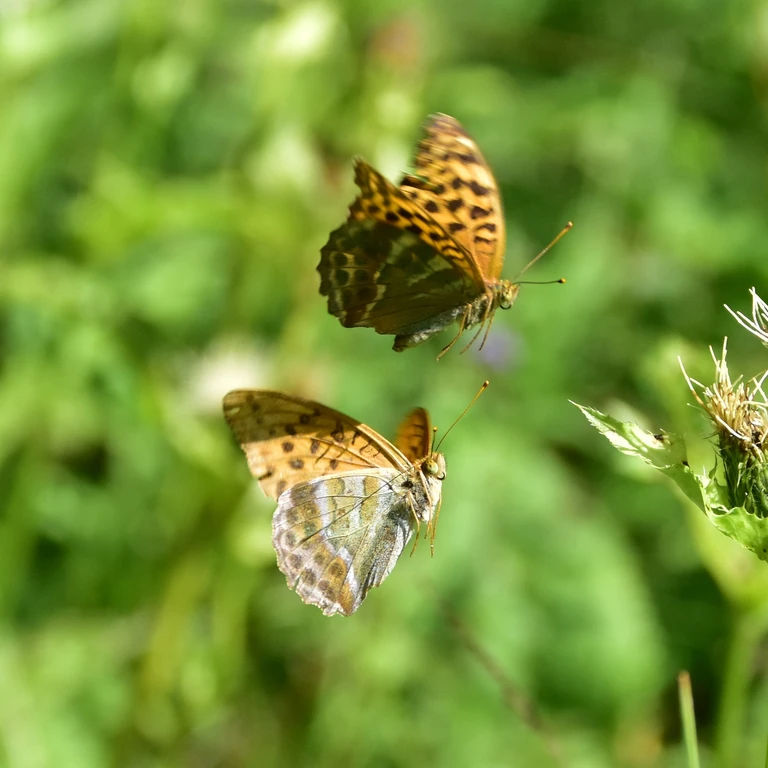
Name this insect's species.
Argynnis paphia
